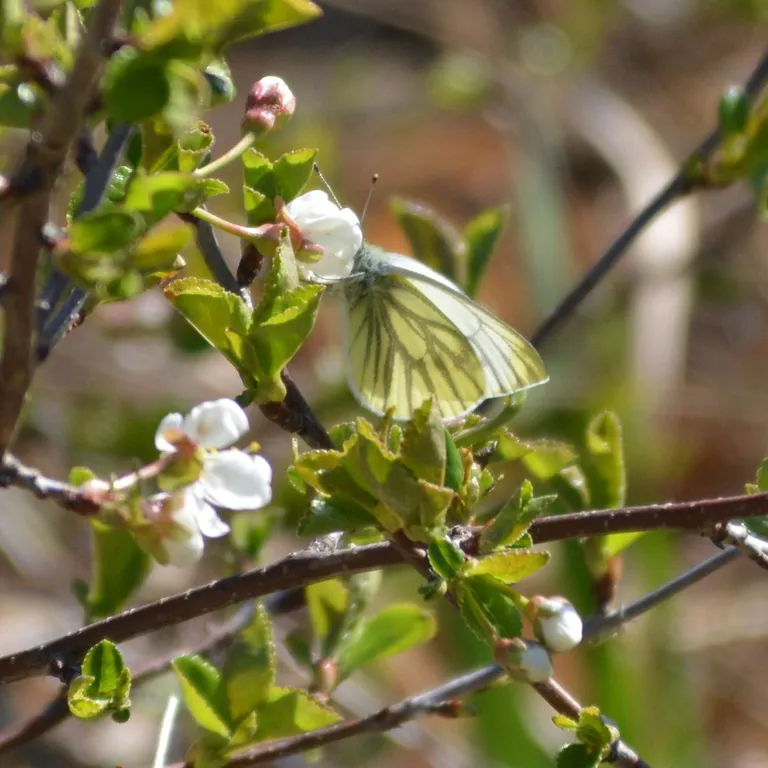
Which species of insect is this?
Pieris napi
